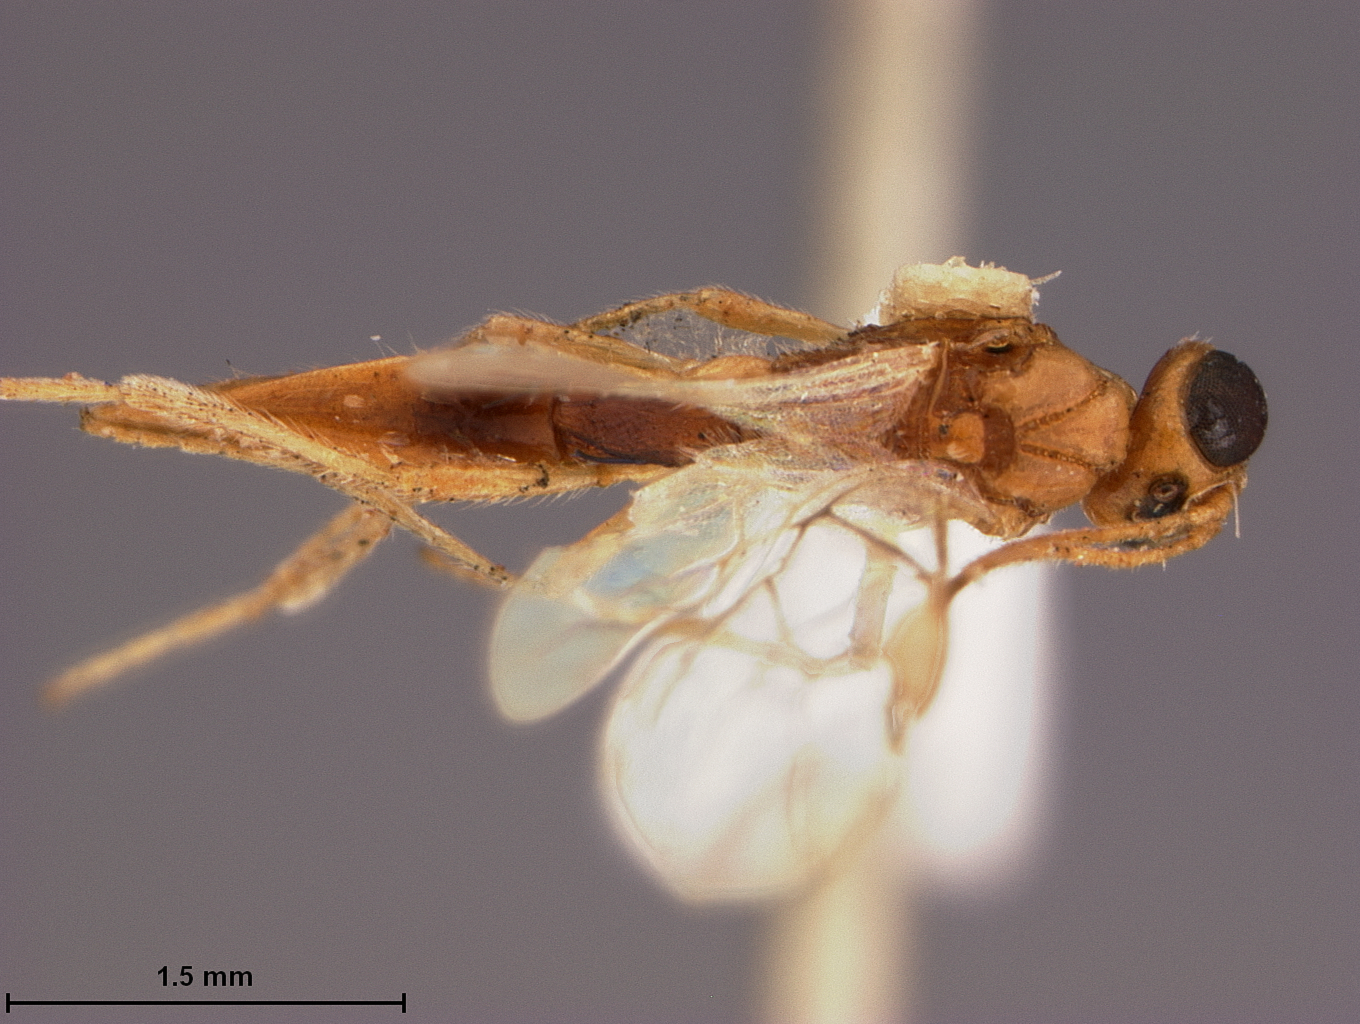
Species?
Meteoridea longiventris
